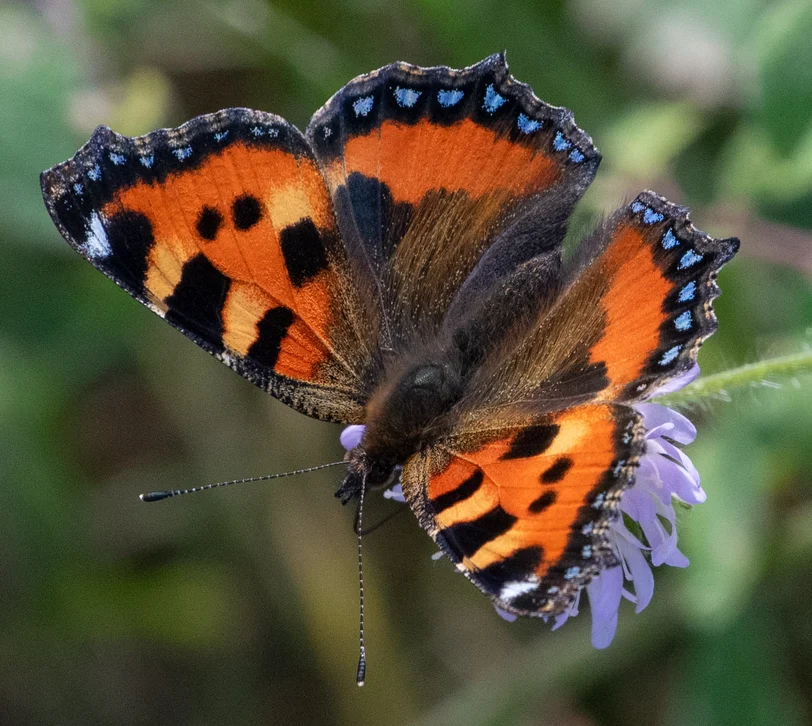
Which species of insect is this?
Aglais urticae
